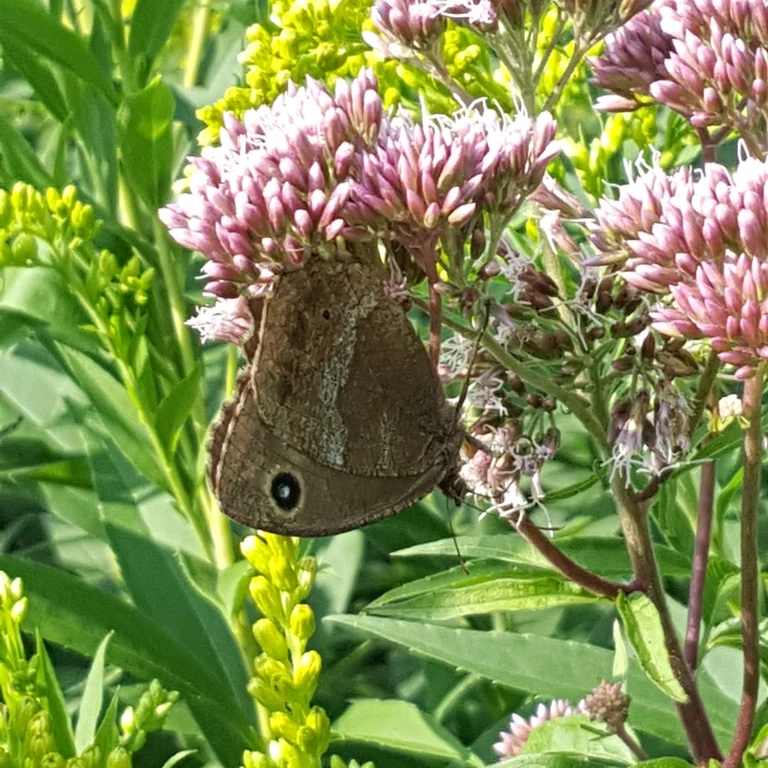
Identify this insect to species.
Minois dryas
